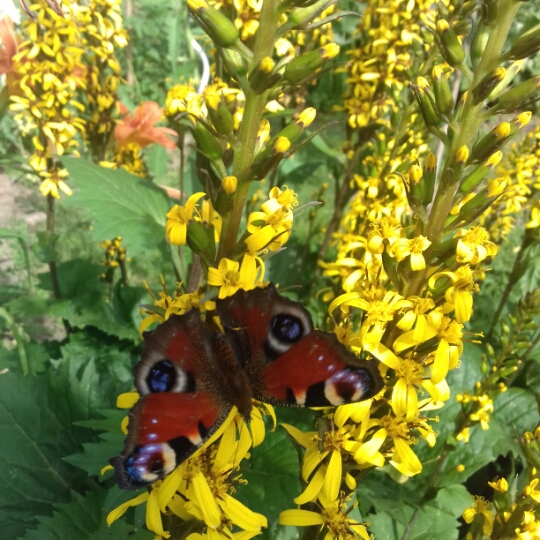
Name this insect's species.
Aglais io
